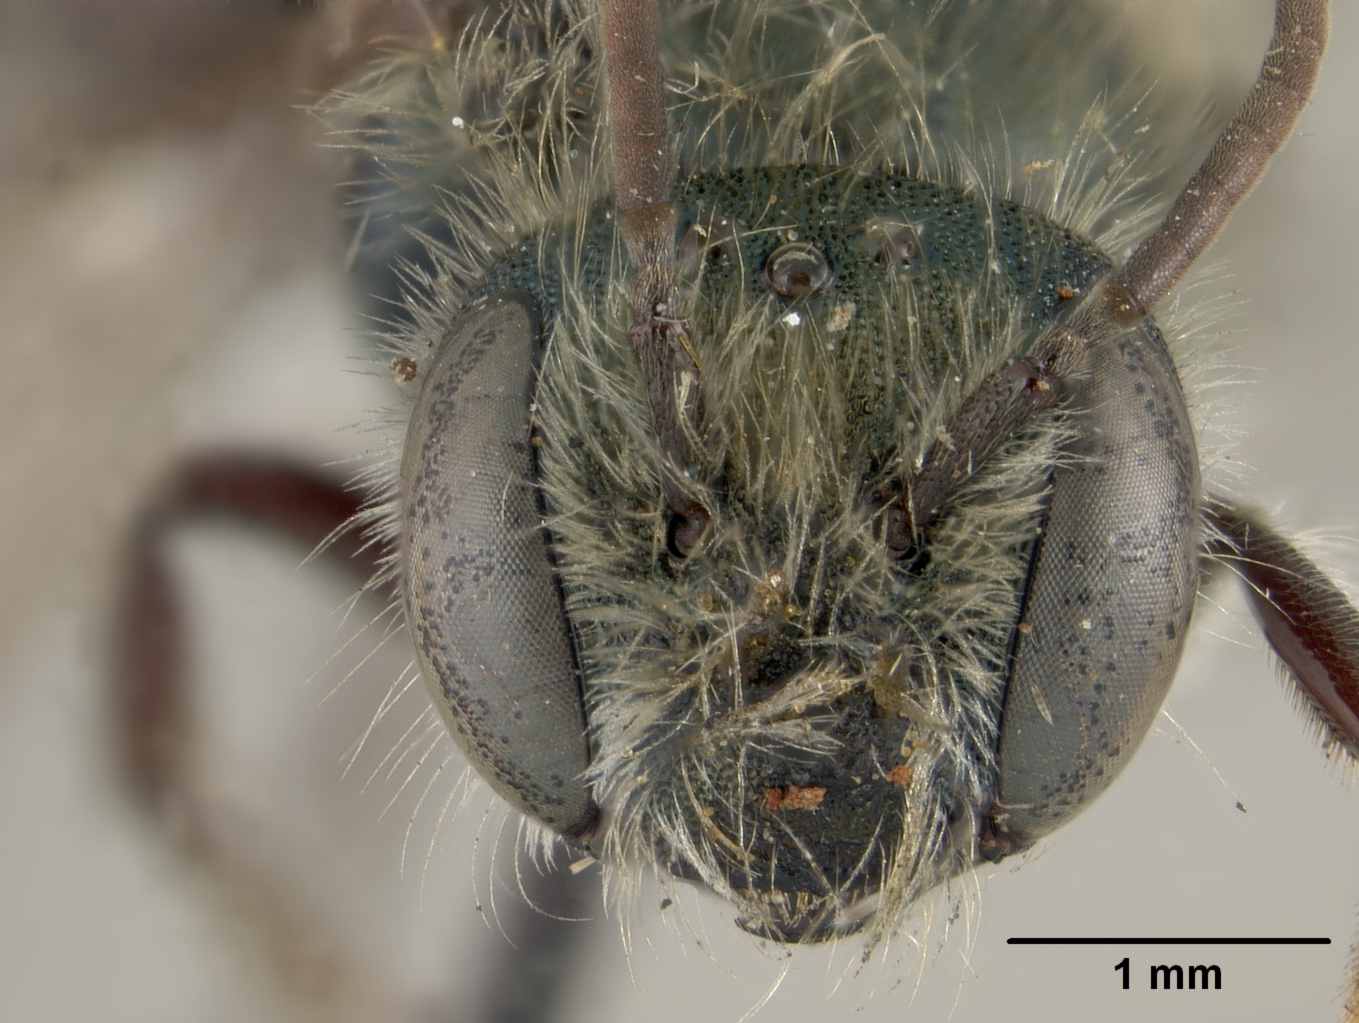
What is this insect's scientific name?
Osmia virga
